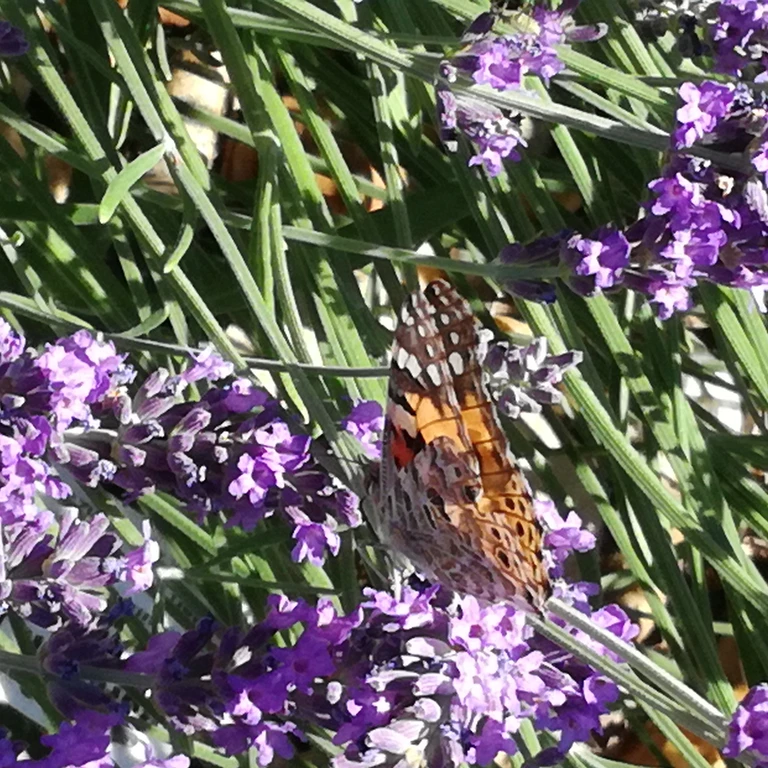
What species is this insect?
Vanessa cardui
